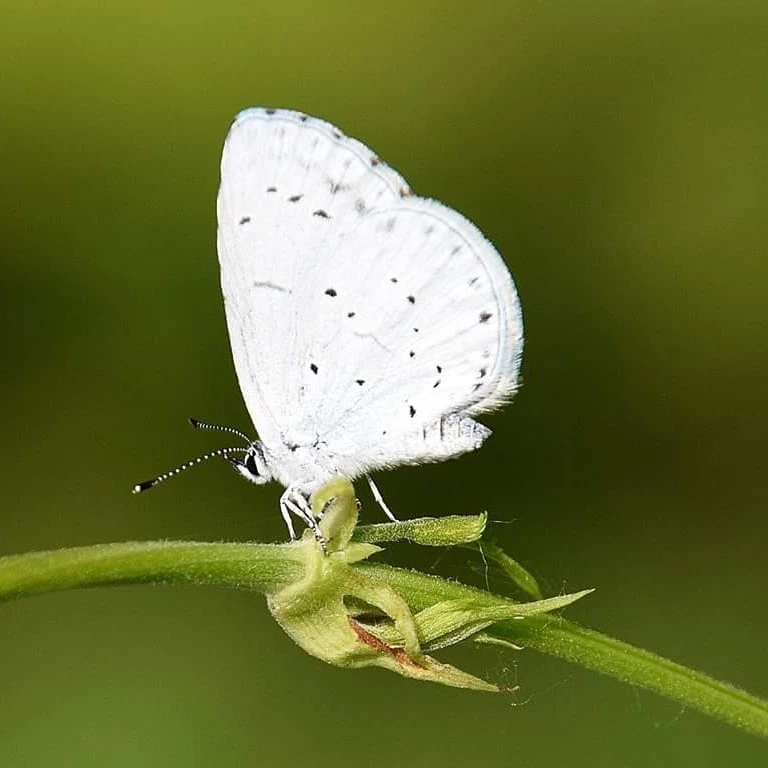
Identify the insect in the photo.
Celastrina argiolus
